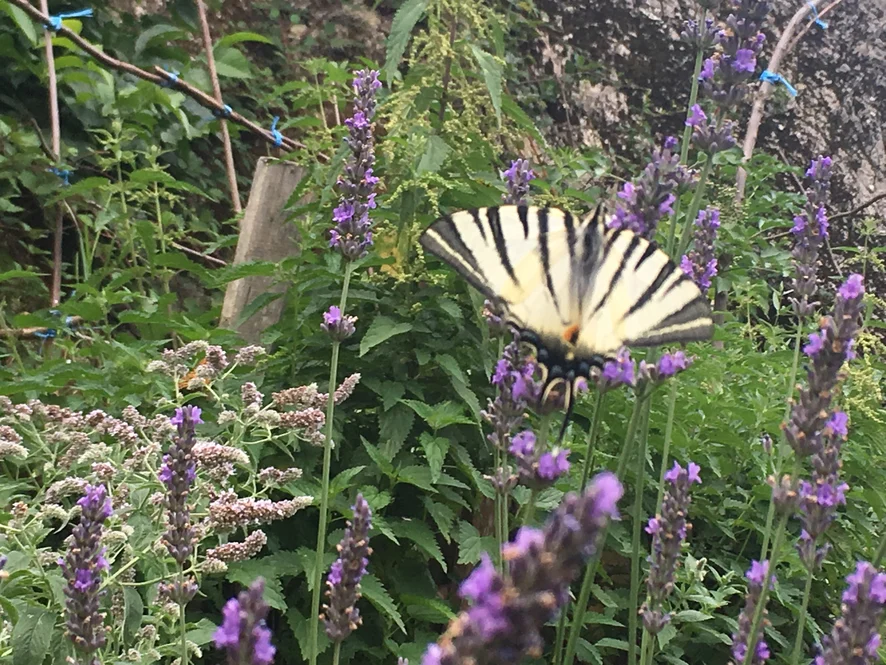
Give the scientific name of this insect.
Iphiclides podalirius
